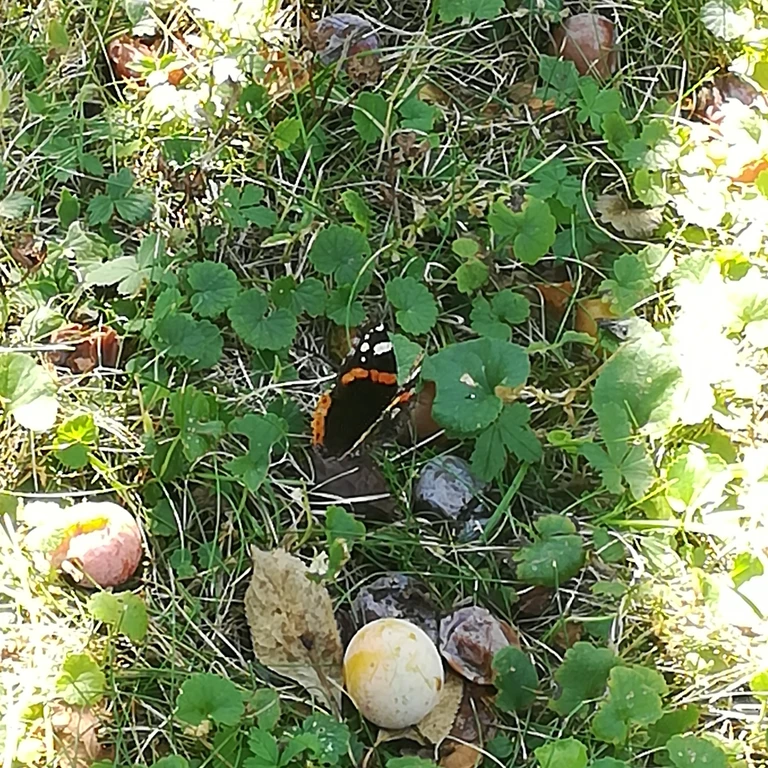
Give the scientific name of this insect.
Vanessa atalanta
